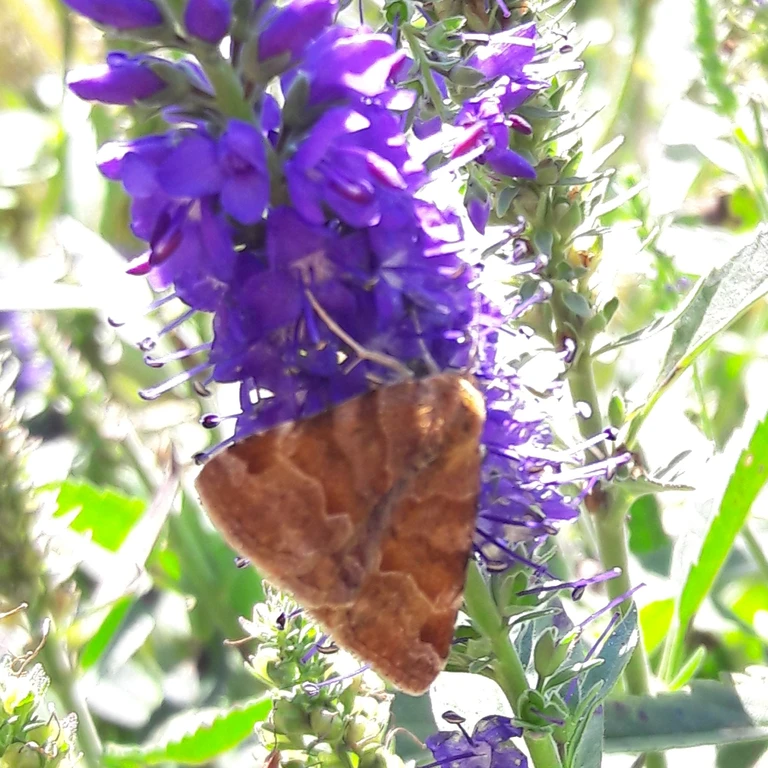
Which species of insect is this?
Euclidia glyphica
